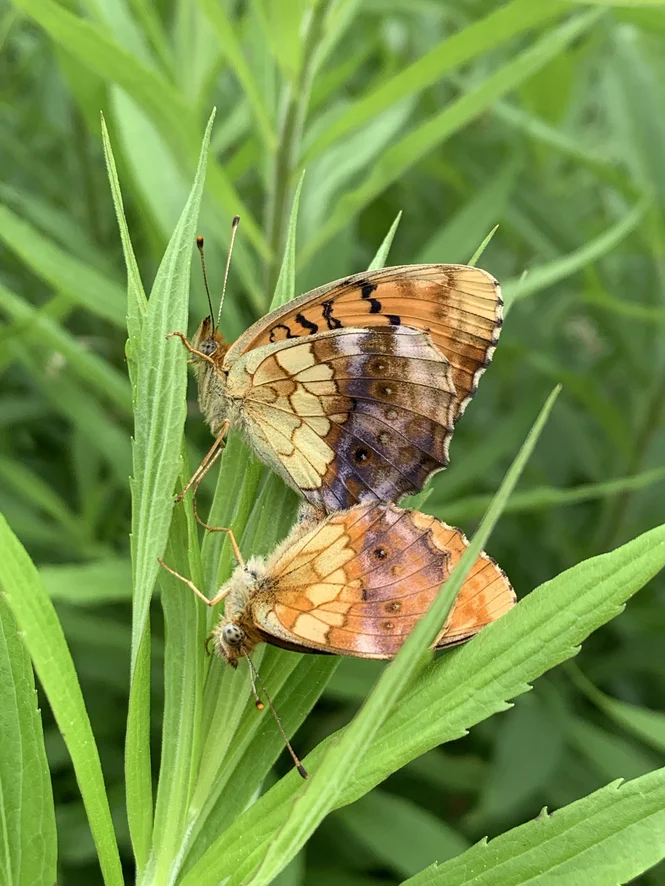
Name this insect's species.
Brenthis daphne
